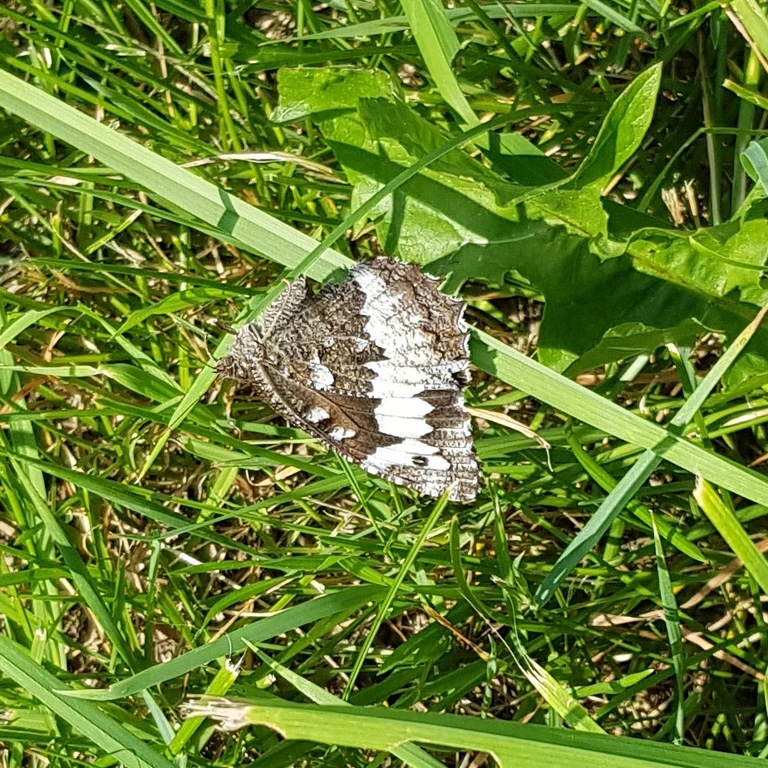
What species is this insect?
Brintesia circe
